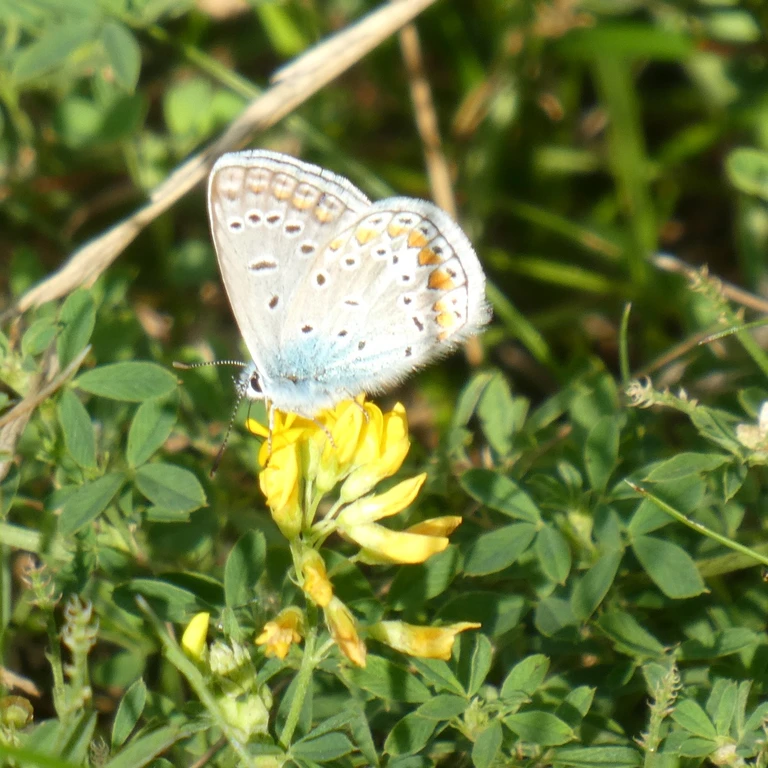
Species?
Polyommatus icarus
